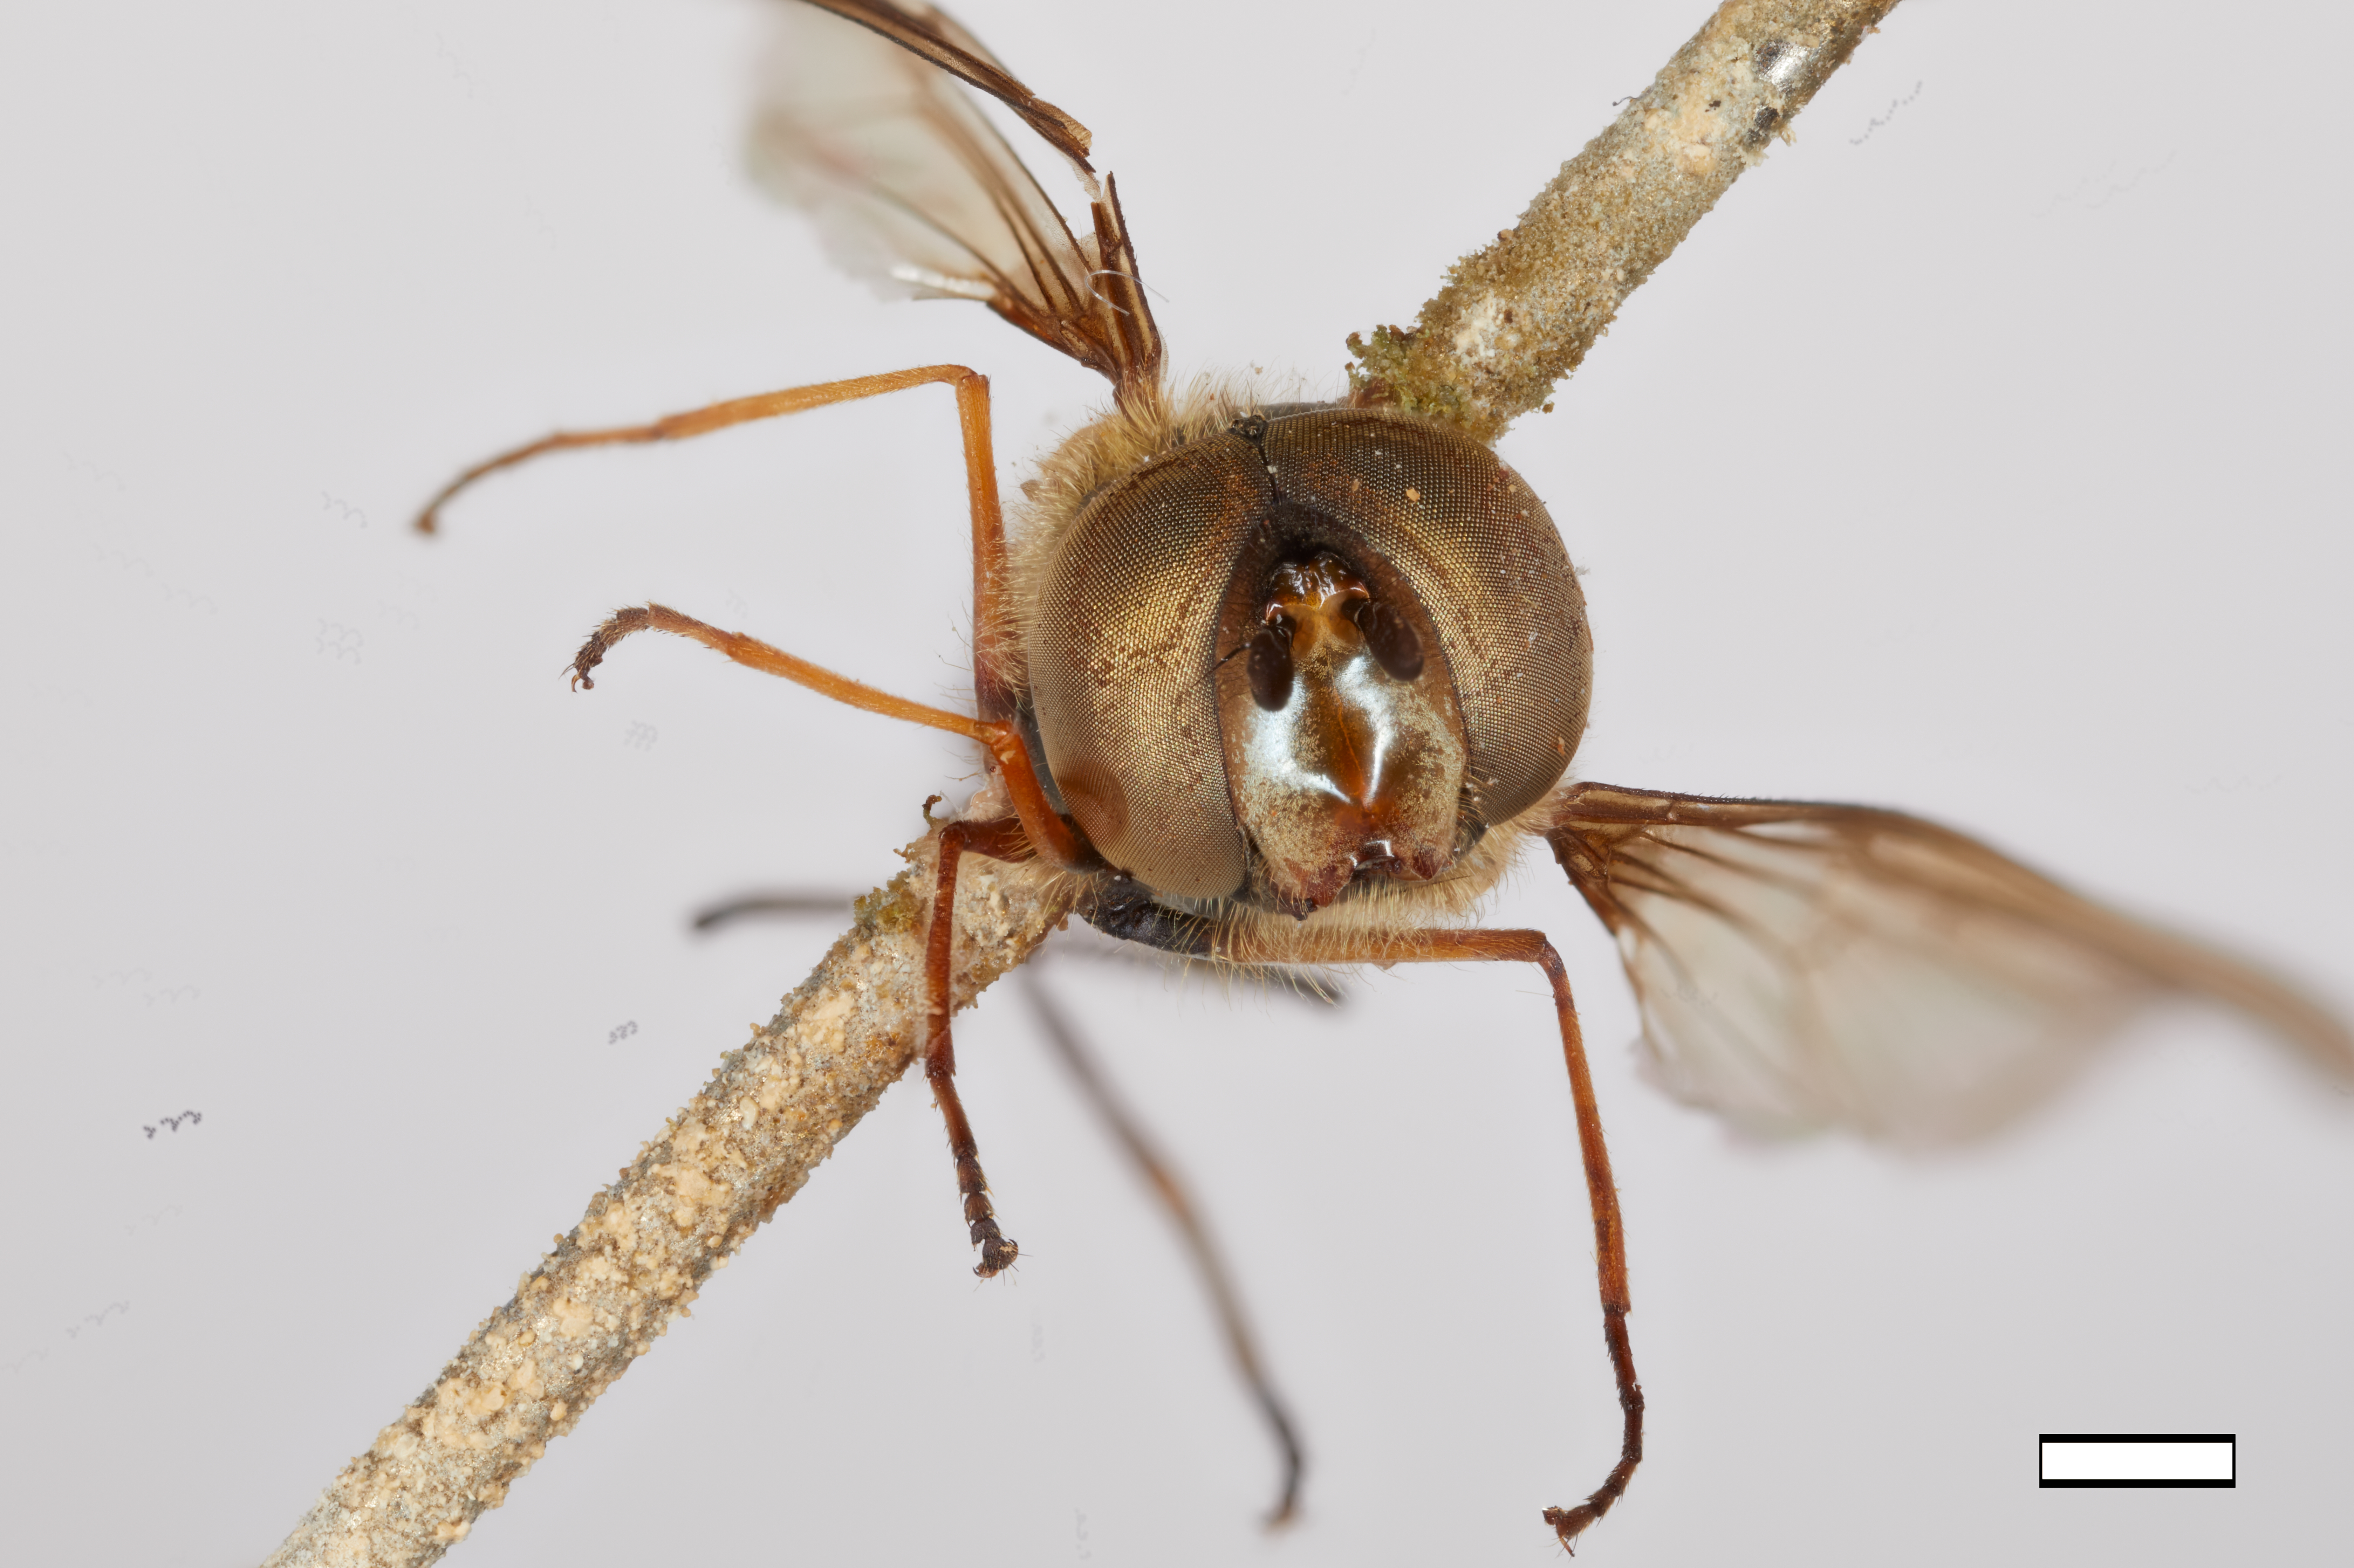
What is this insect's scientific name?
Parasyrphus kashmiricus
